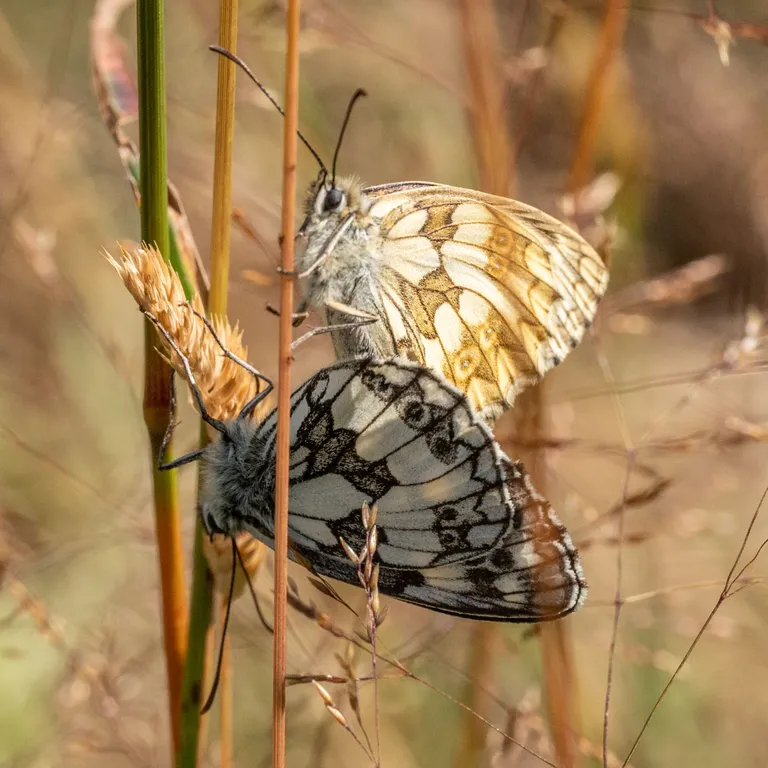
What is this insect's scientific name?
Melanargia galathea
